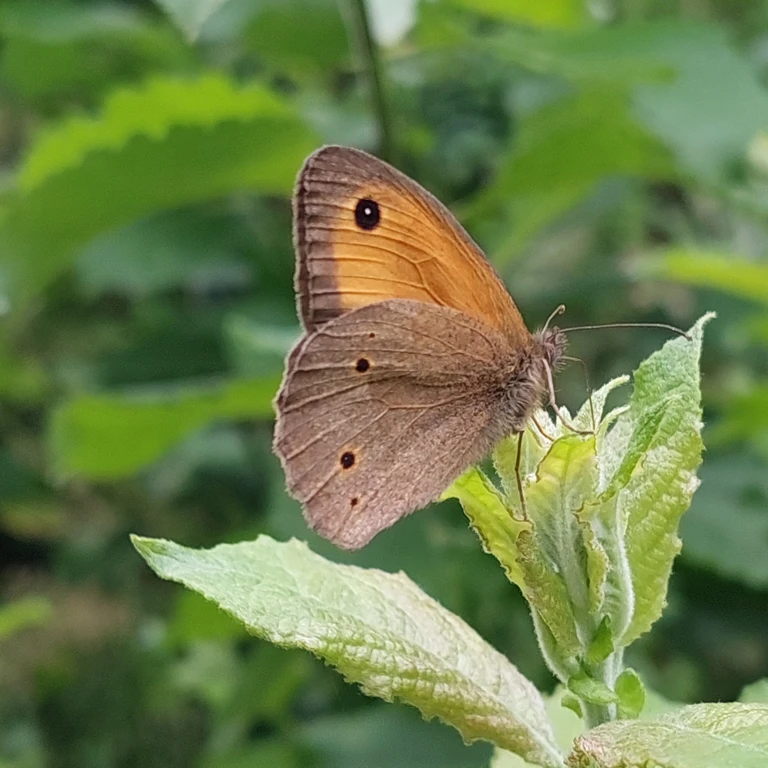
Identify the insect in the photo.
Maniola jurtina
